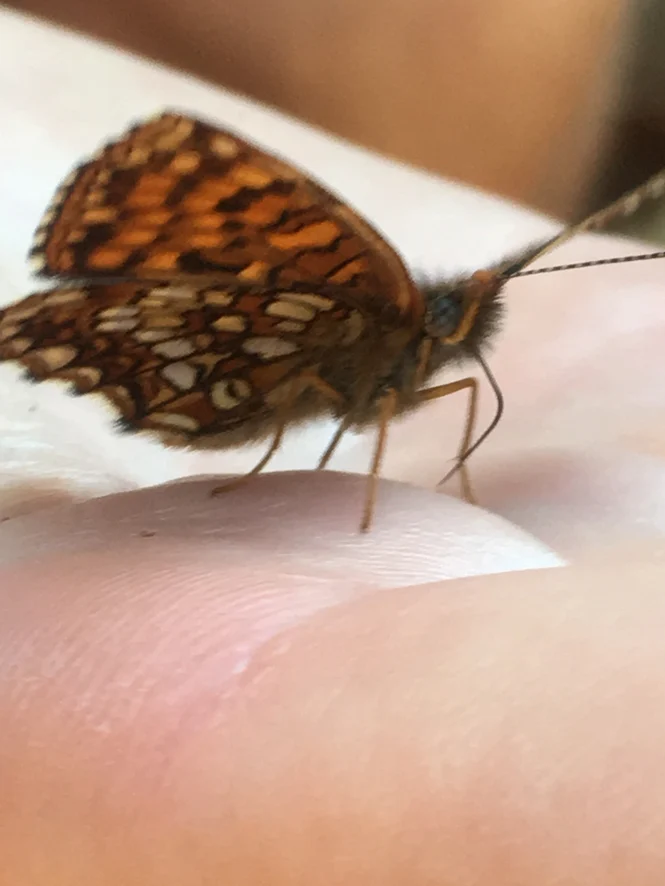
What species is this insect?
Melitaea diamina
